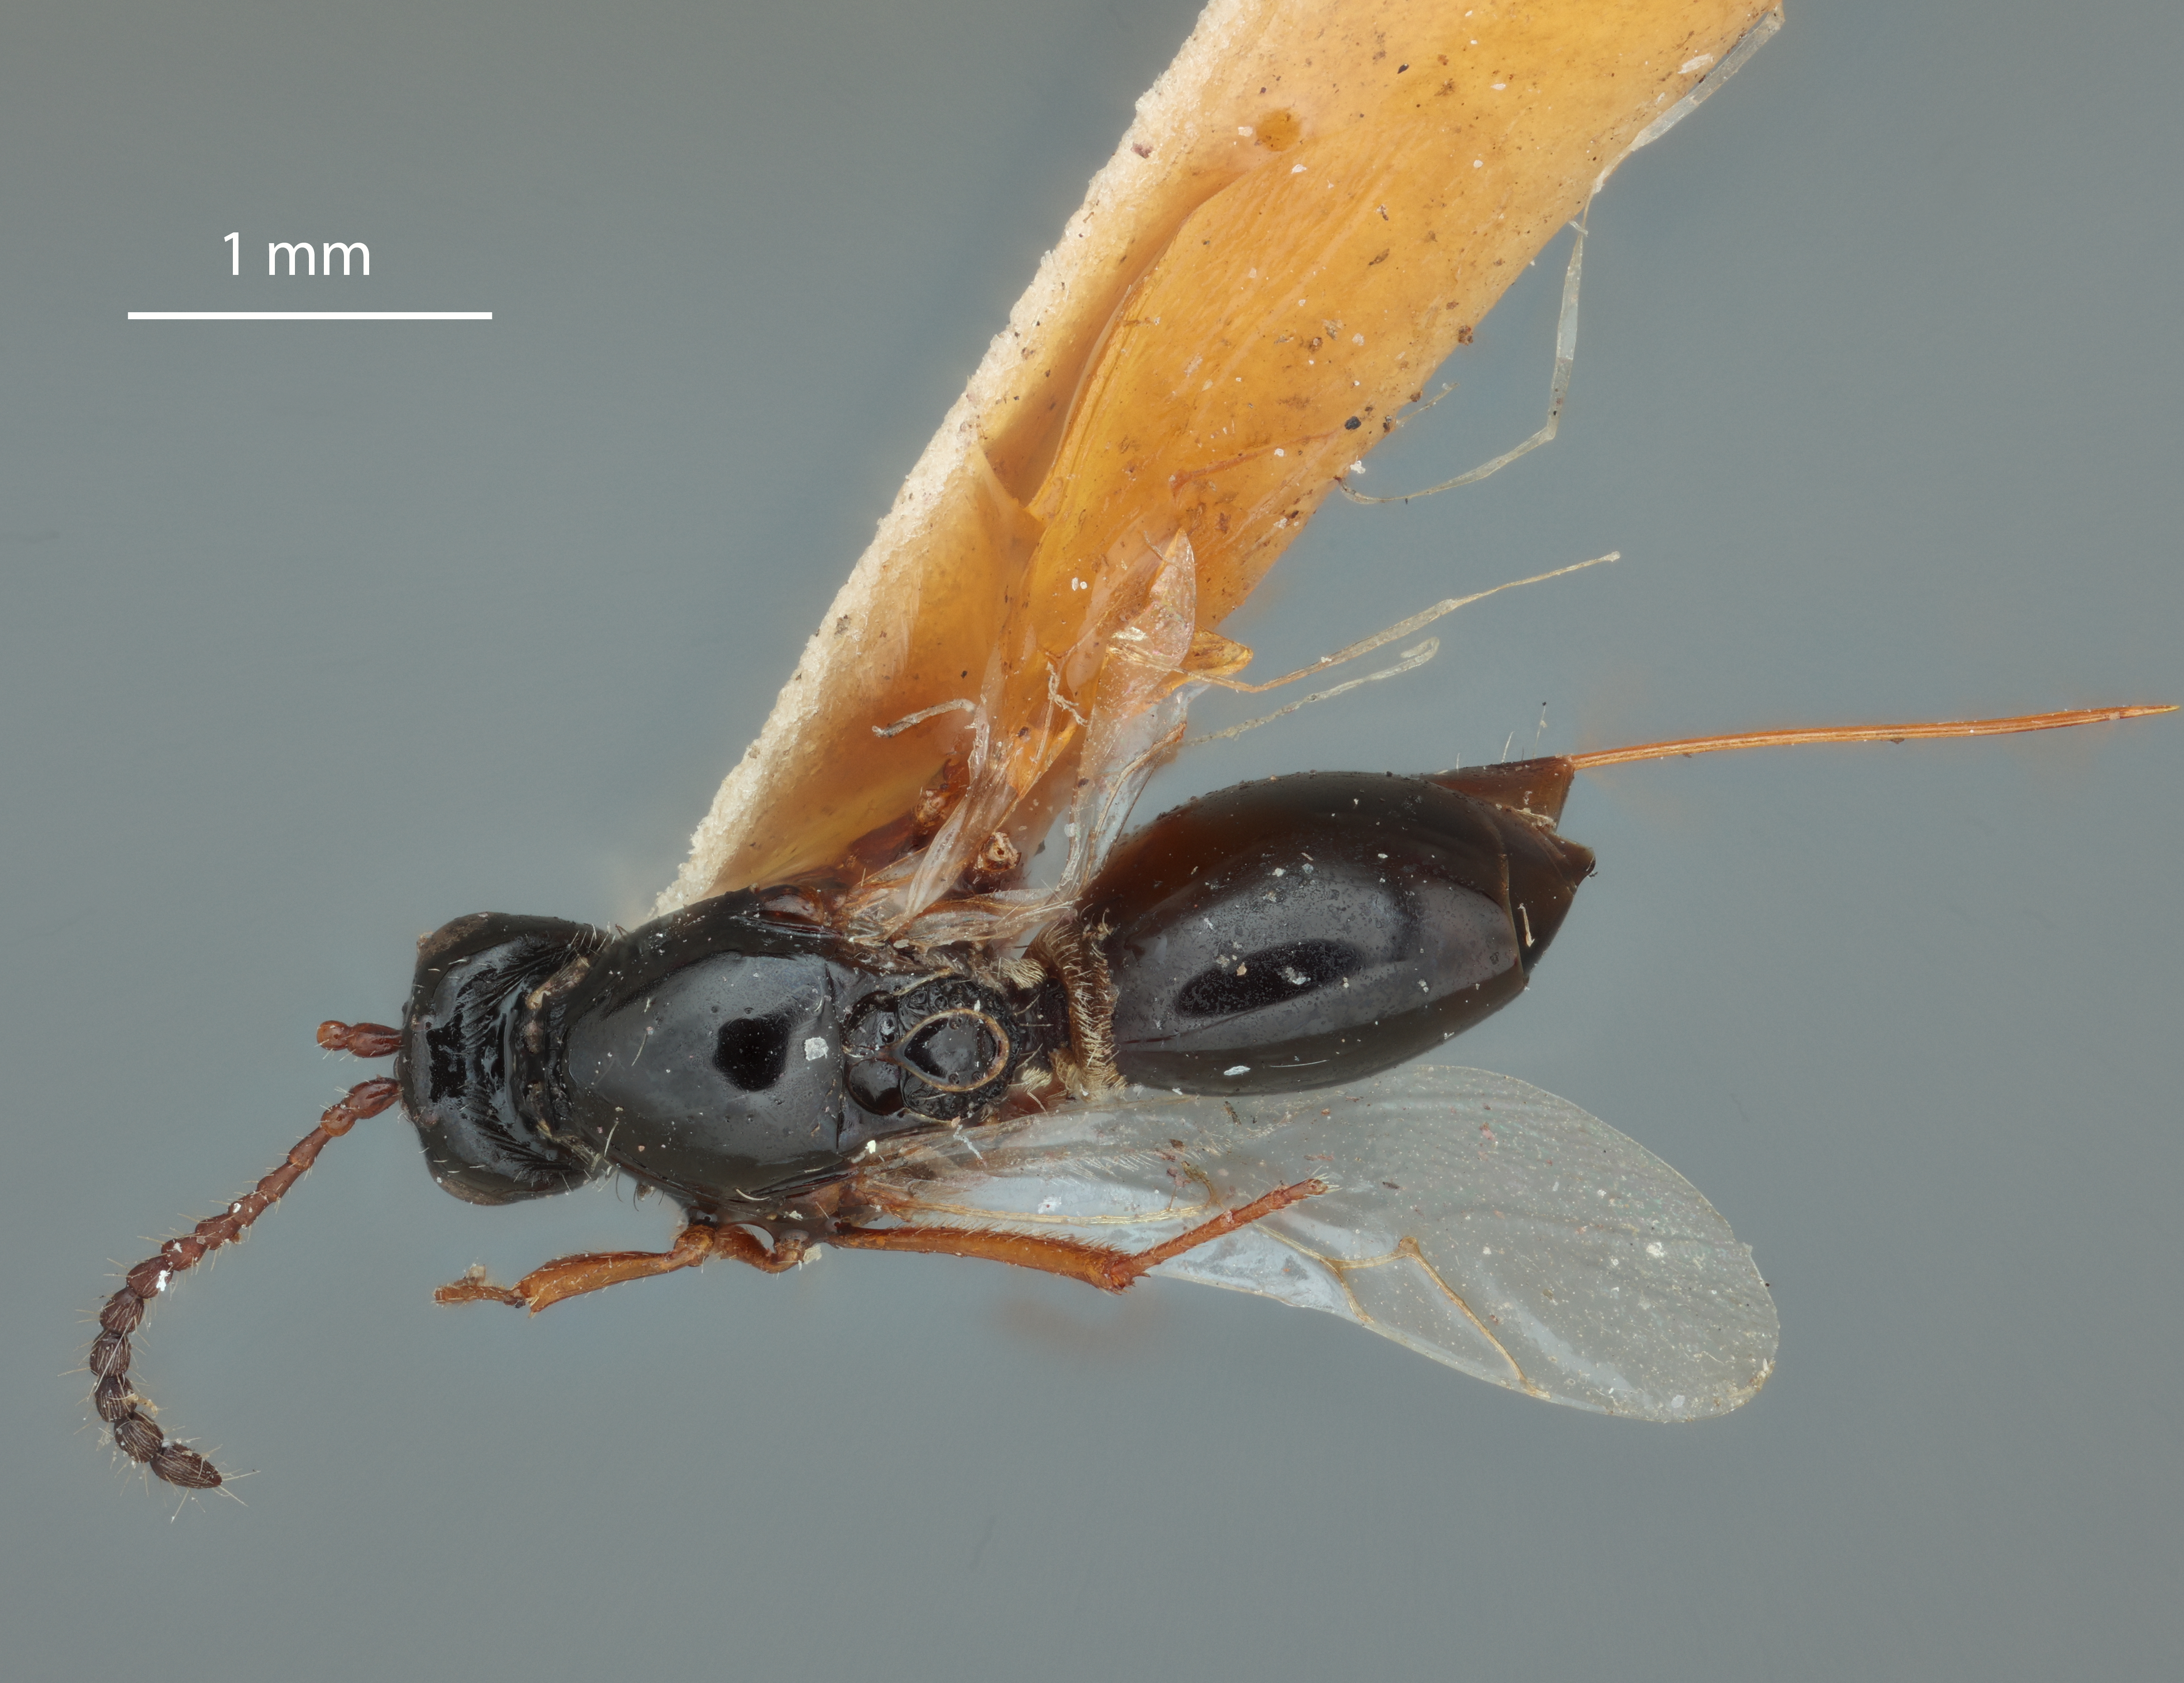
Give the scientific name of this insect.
Psilodora cultra
